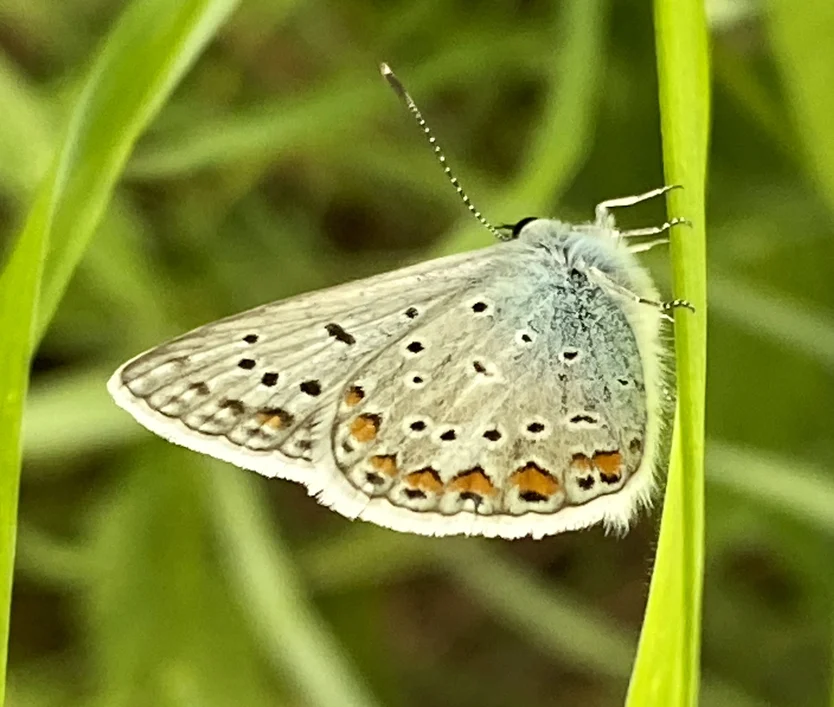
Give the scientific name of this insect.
Polyommatus icarus
